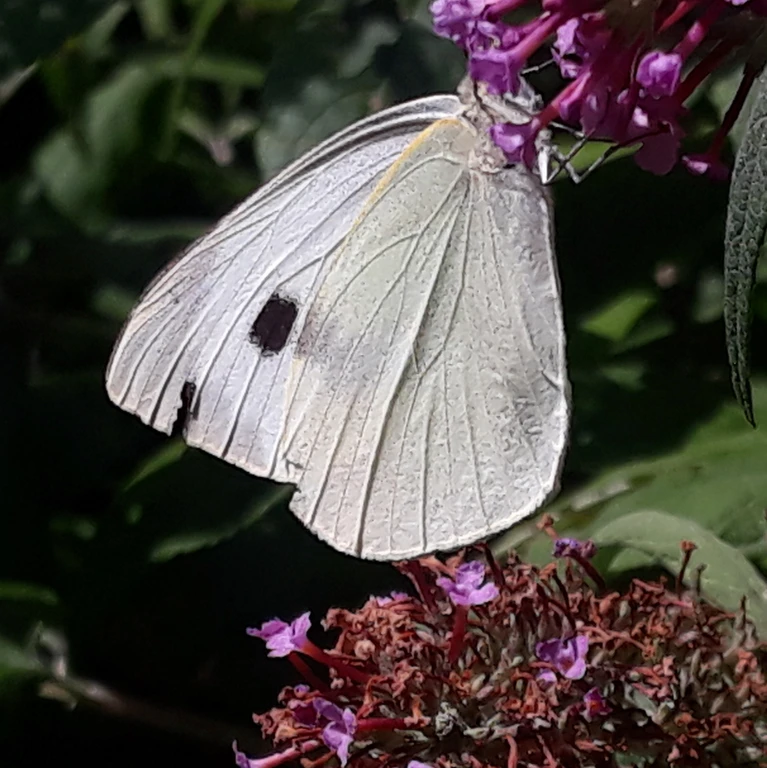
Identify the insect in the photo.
Pieris brassicae
